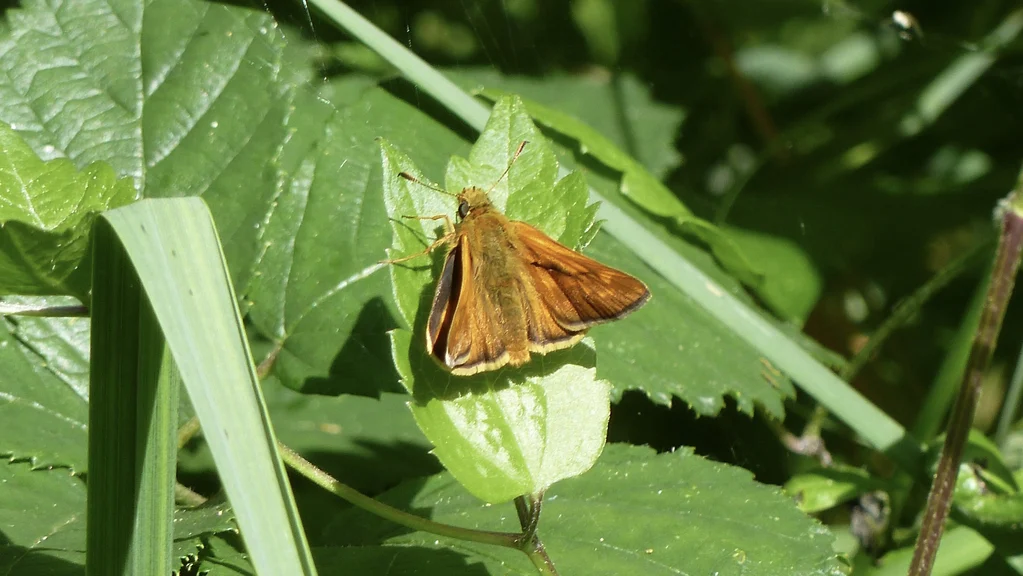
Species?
Ochlodes sylvanus (also Ochlodes venata)
